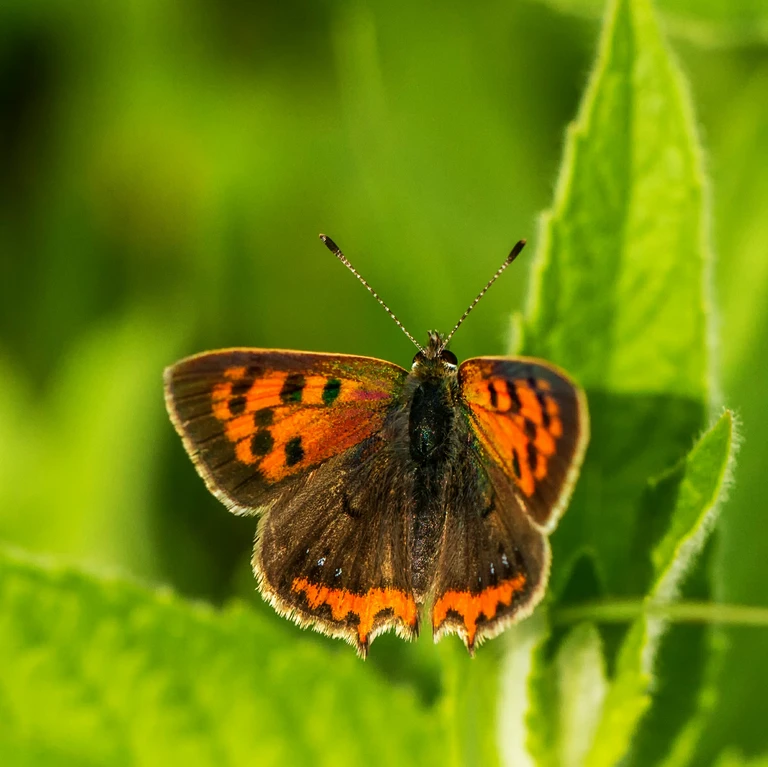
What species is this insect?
Lycaena phlaeas
